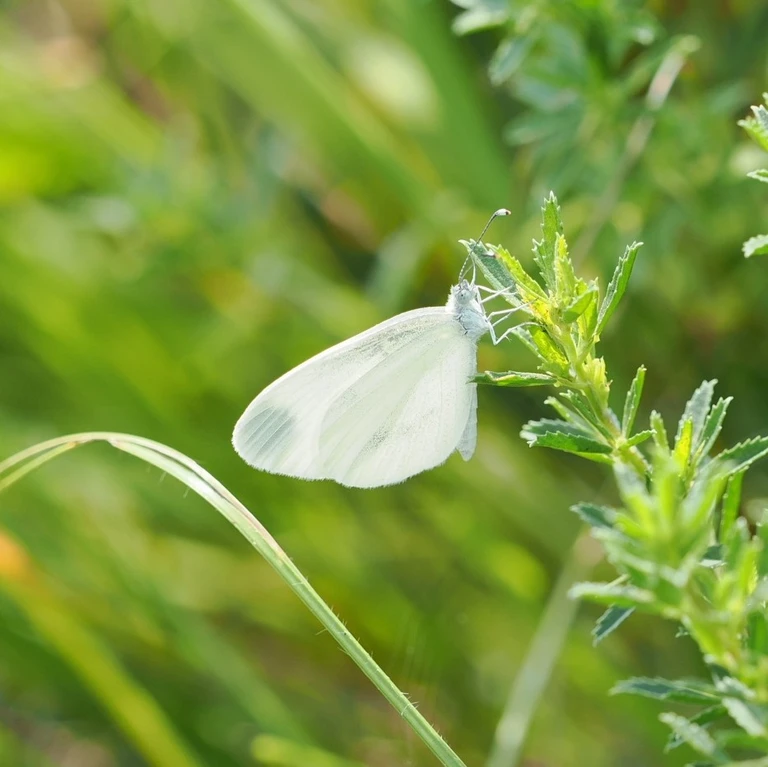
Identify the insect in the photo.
Leptidea sinapis/juvernica
